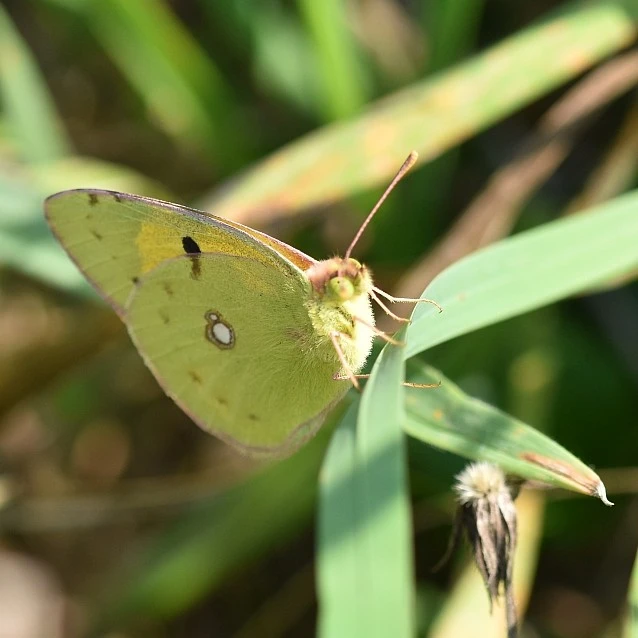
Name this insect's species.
Colias croceus
